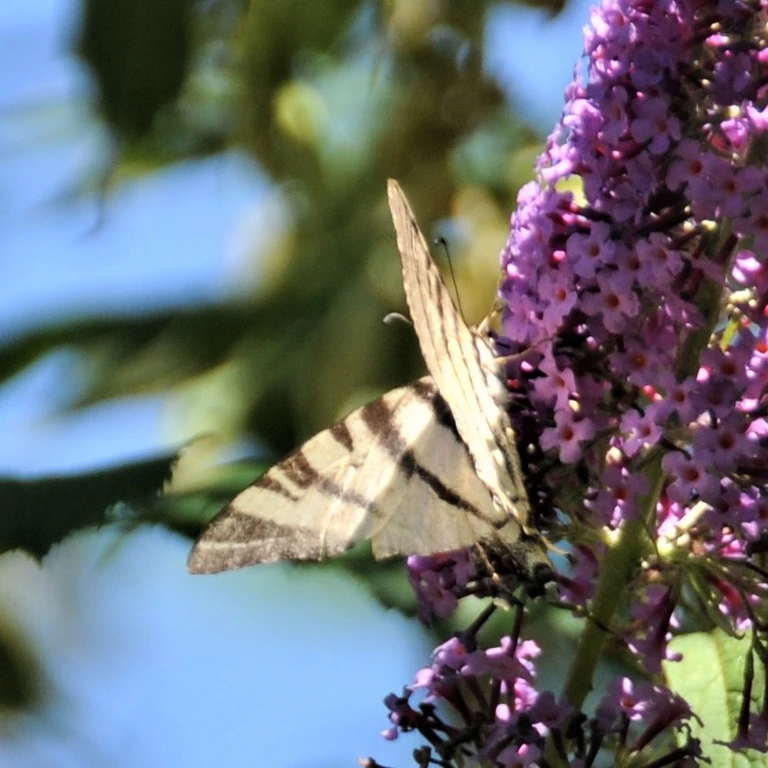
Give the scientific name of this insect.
Iphiclides podalirius
